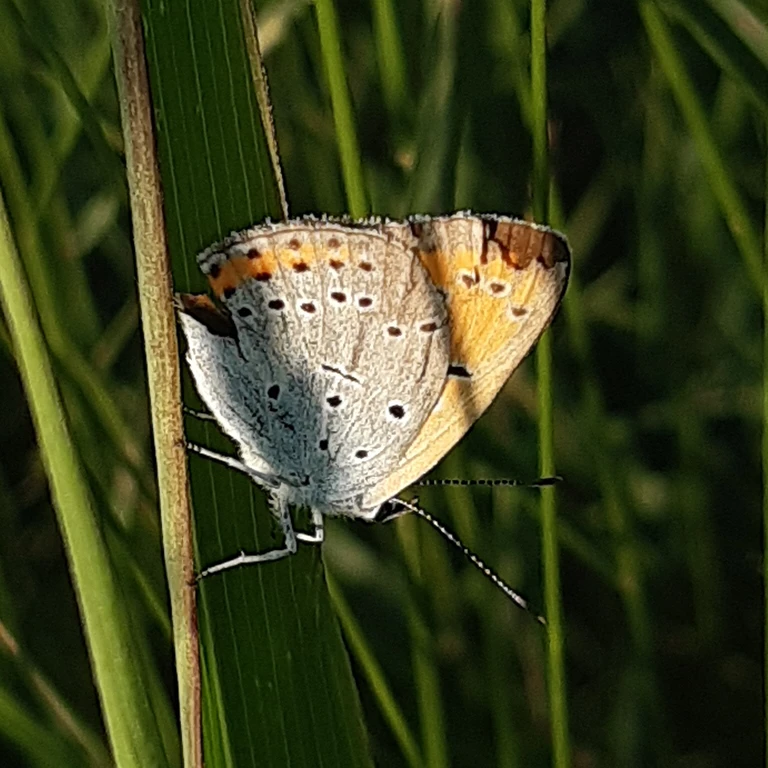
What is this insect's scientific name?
Lycaena dispar
